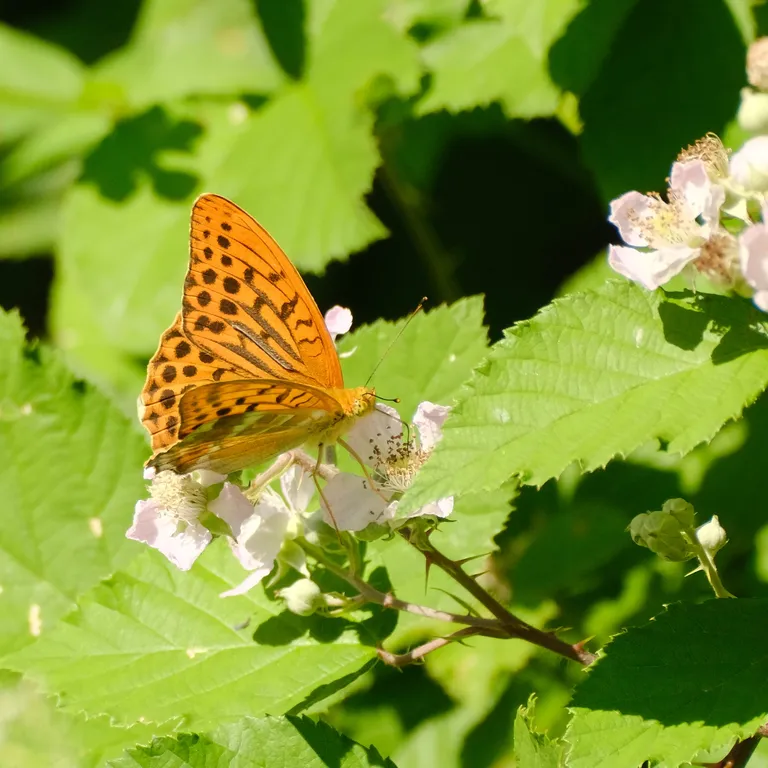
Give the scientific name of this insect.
Argynnis paphia
